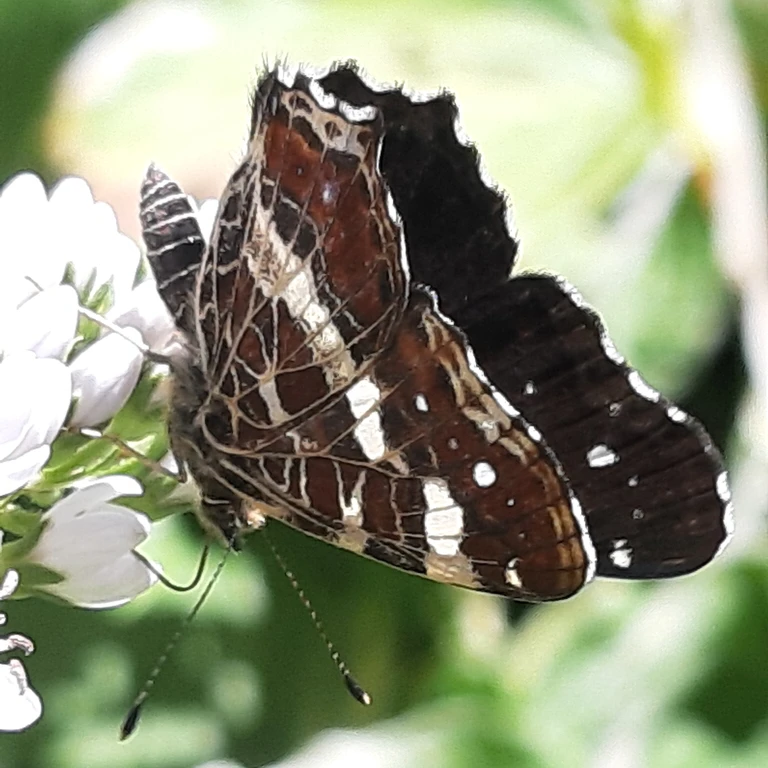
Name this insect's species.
Araschnia levana
